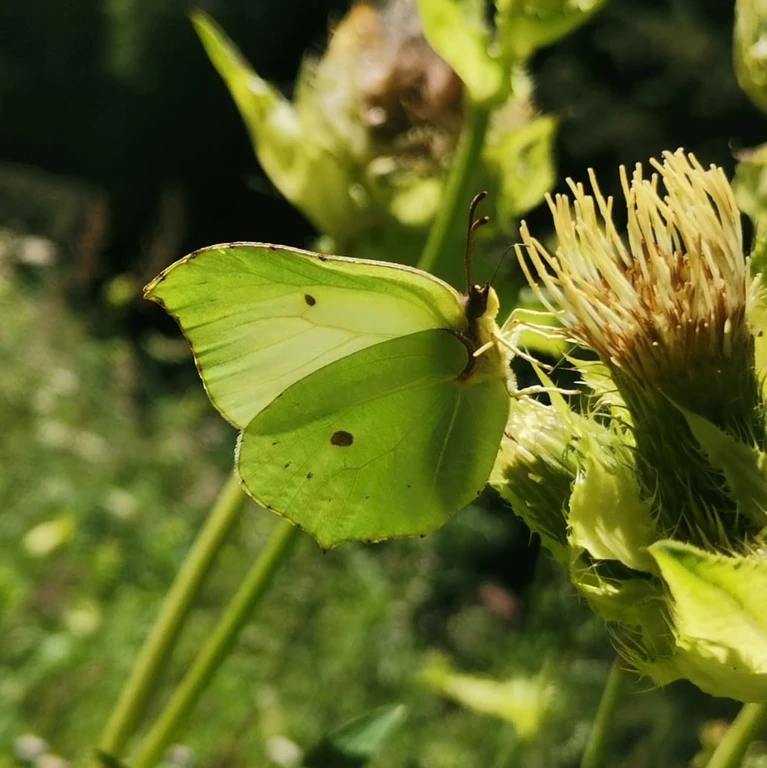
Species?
Gonepteryx rhamni
